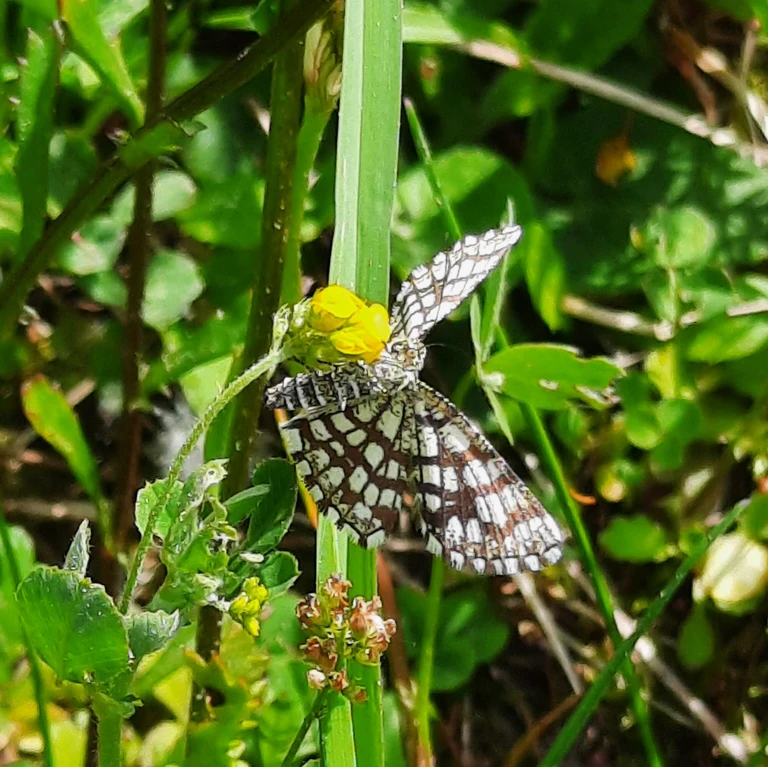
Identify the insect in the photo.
Chiasmia clathrata
